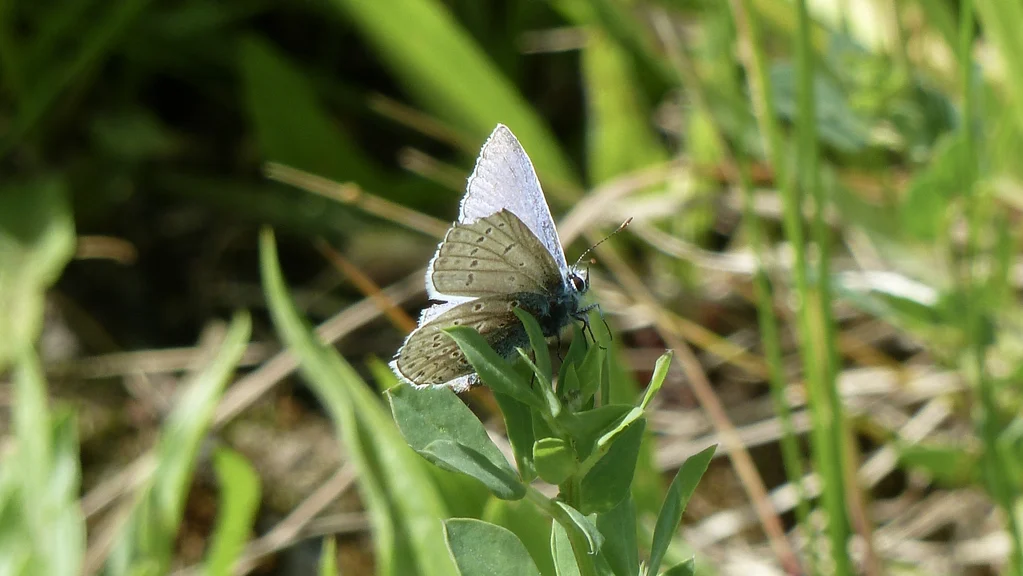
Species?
Polyommatus icarus
